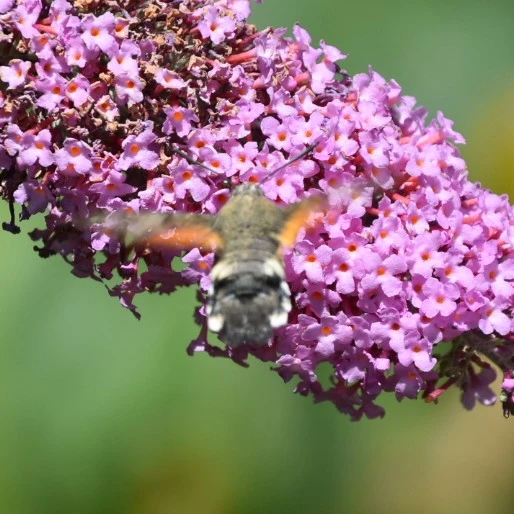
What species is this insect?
Macroglossum stellatarum
